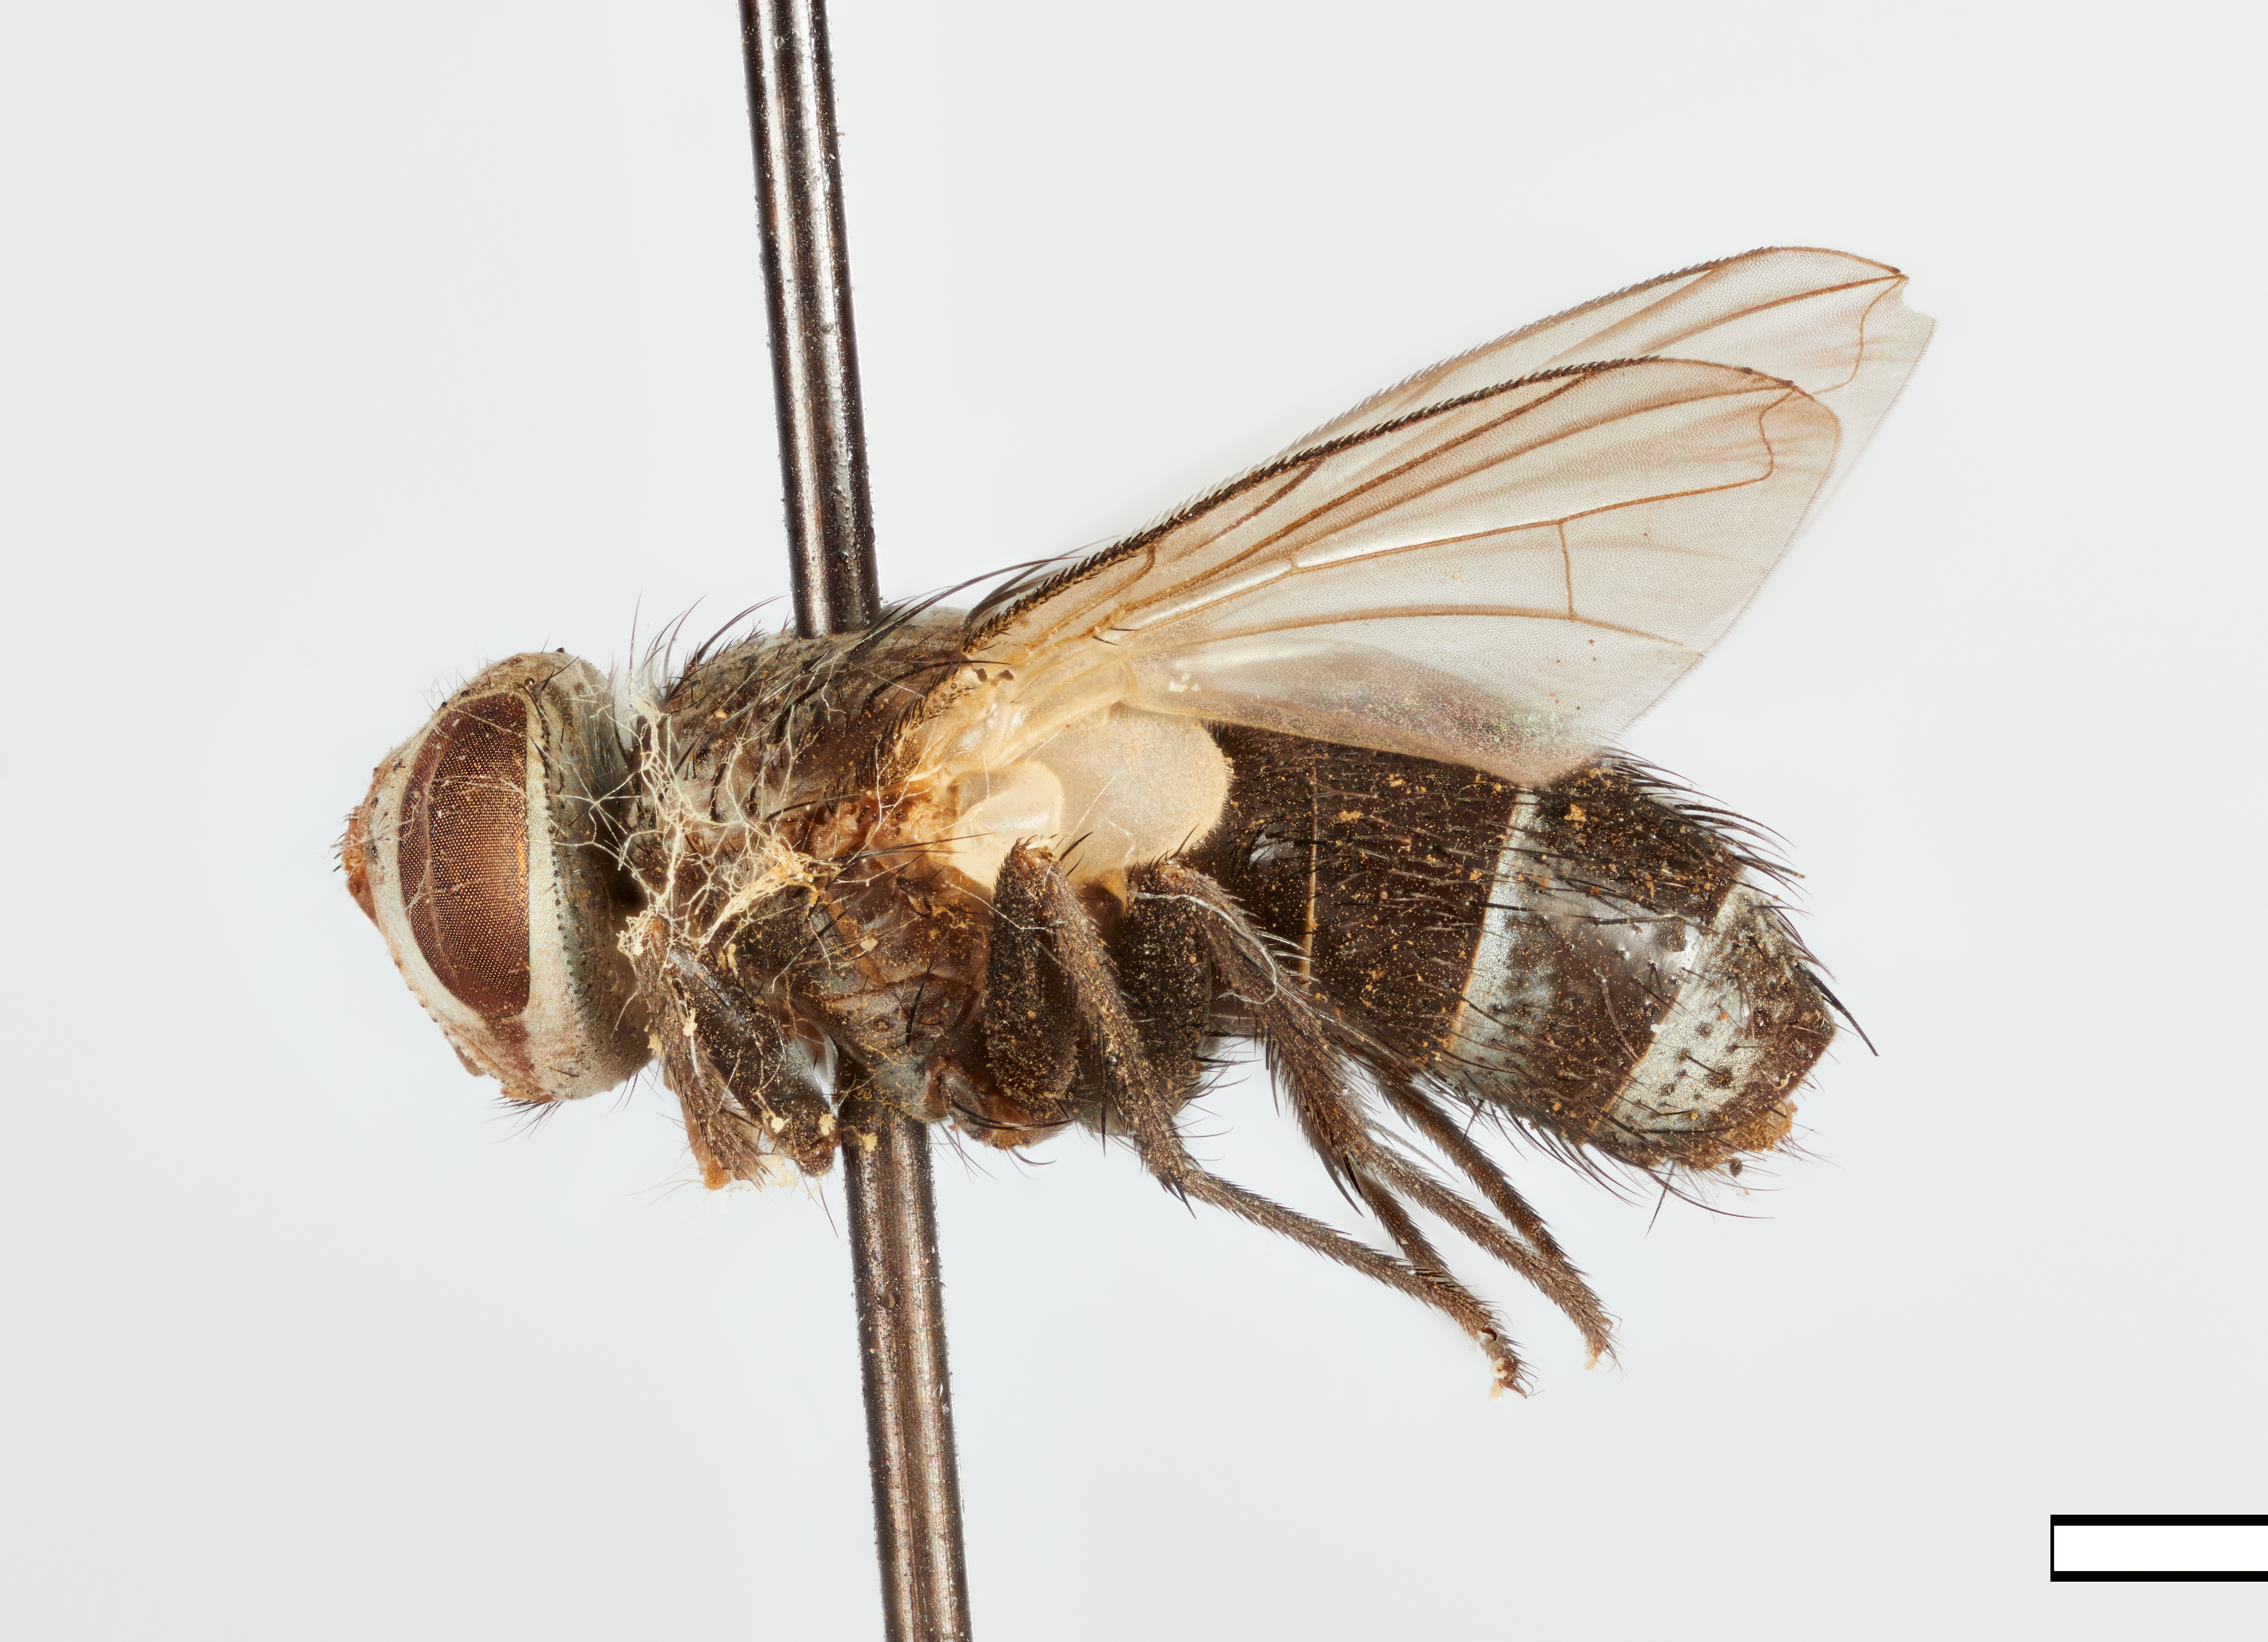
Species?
Sigelotroxis parvus
